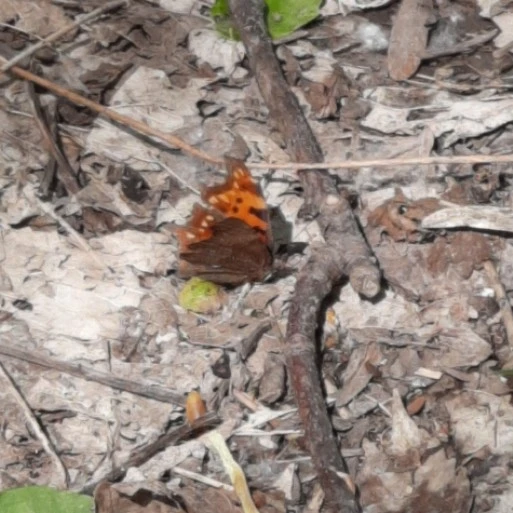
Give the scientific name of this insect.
Polygonia c-album
